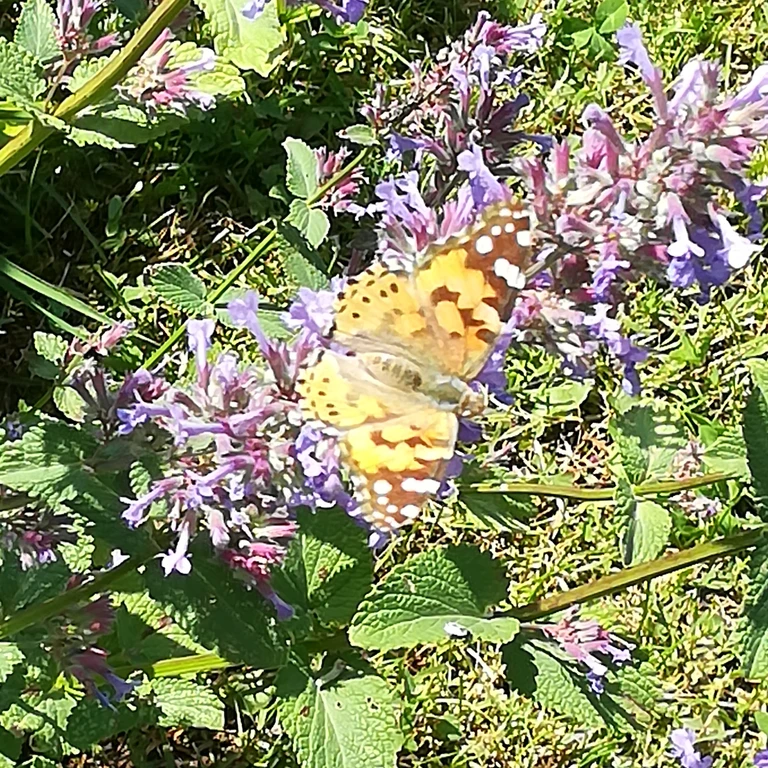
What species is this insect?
Vanessa cardui
